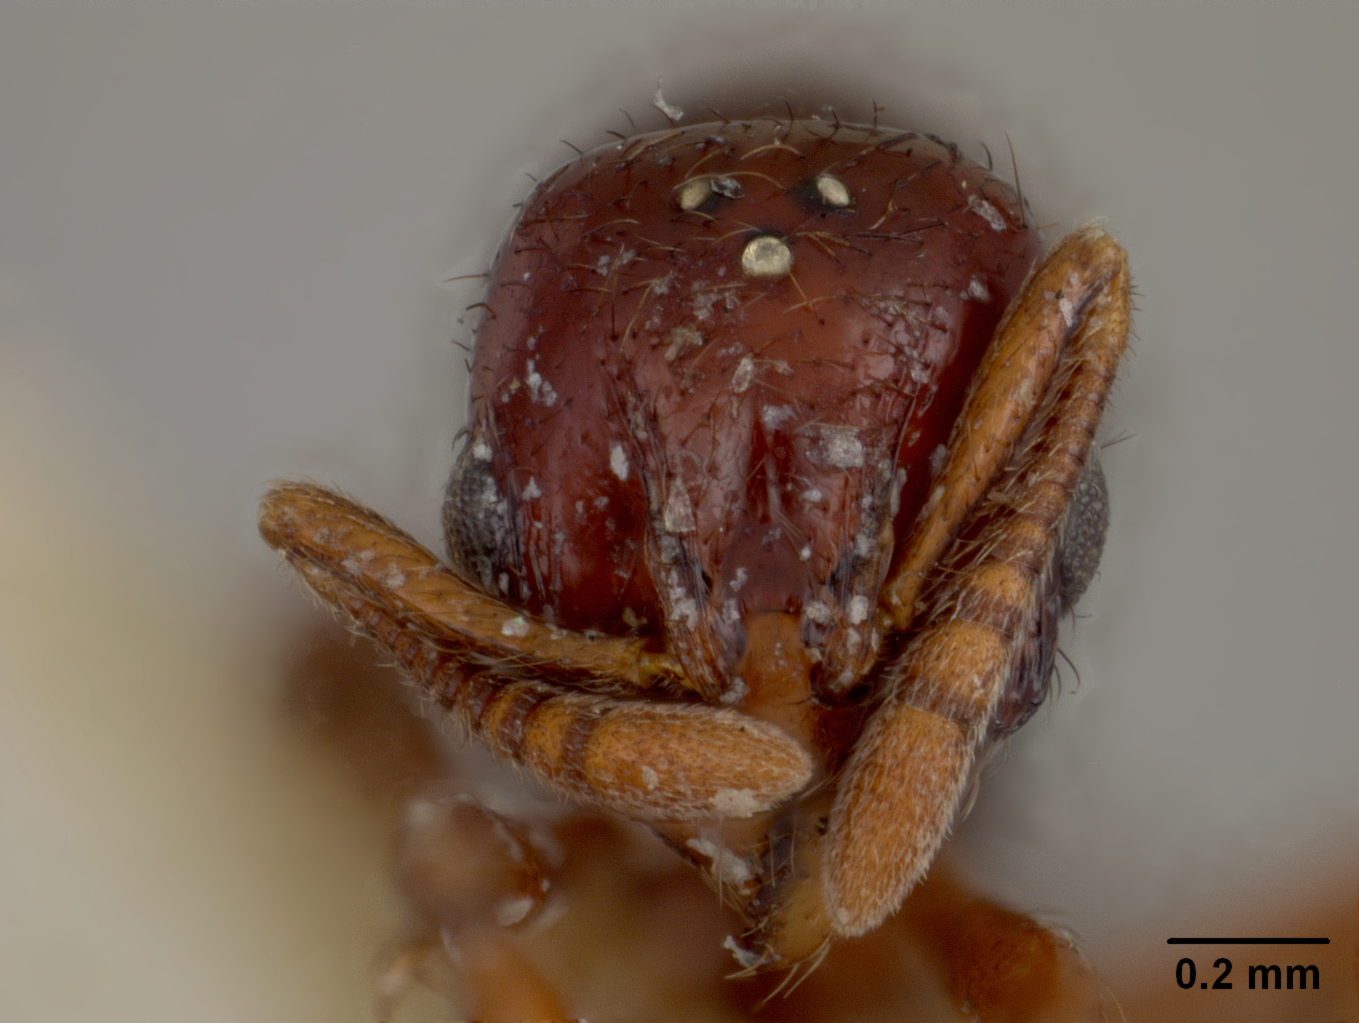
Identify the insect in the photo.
Rogeria tortuosa
